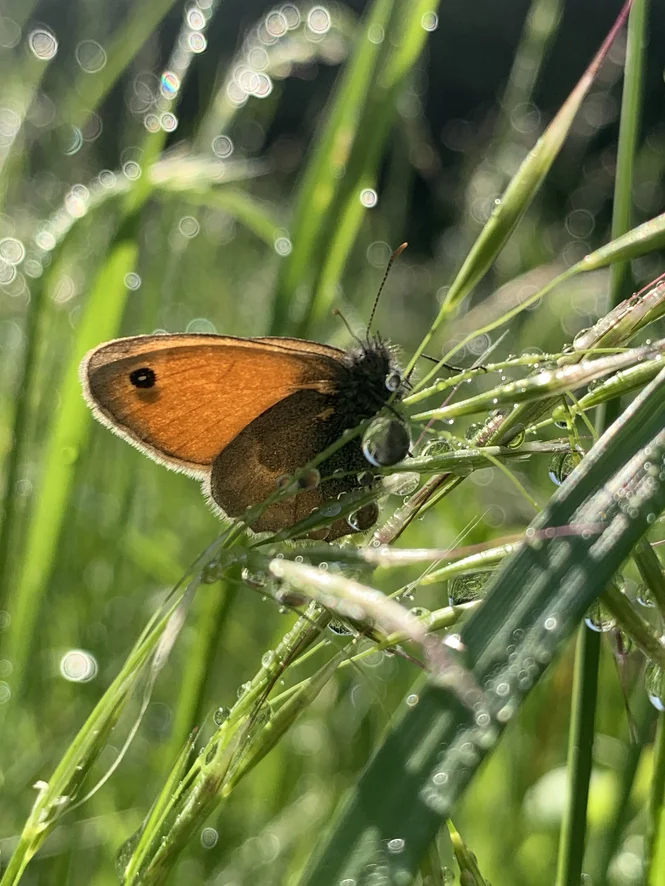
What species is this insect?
Coenonympha pamphilus
